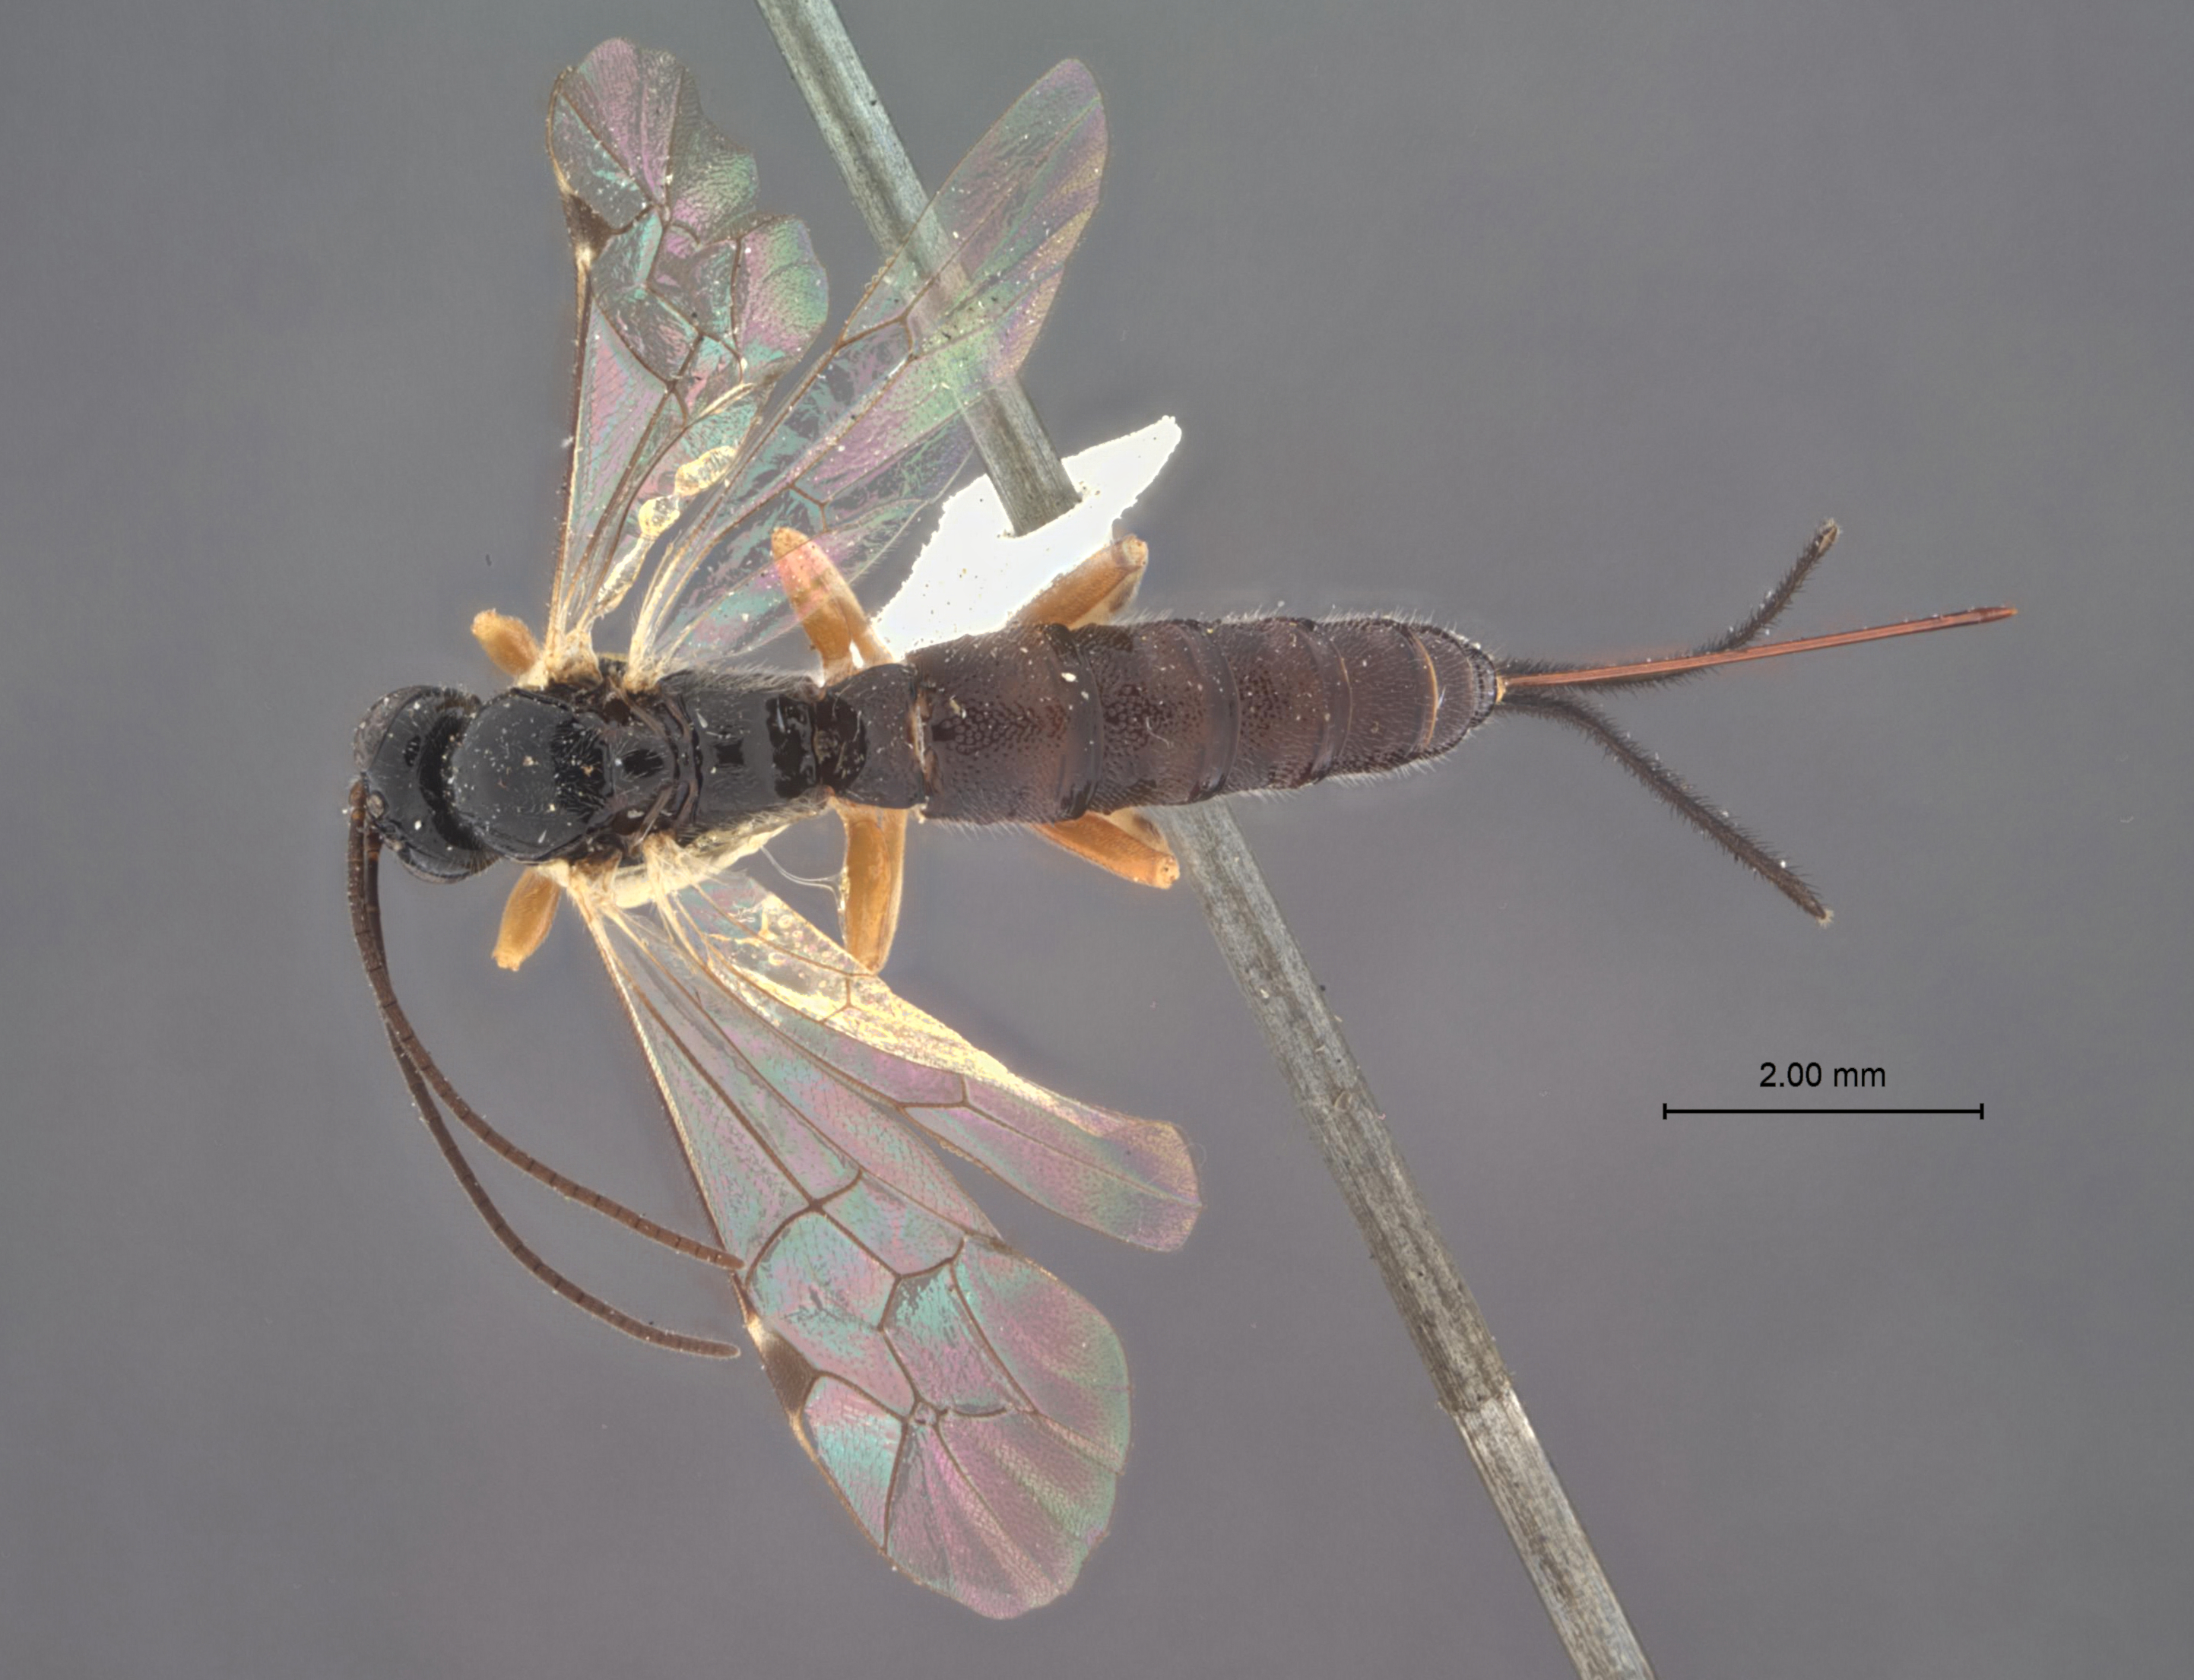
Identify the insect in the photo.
Scambus evetrivorus
